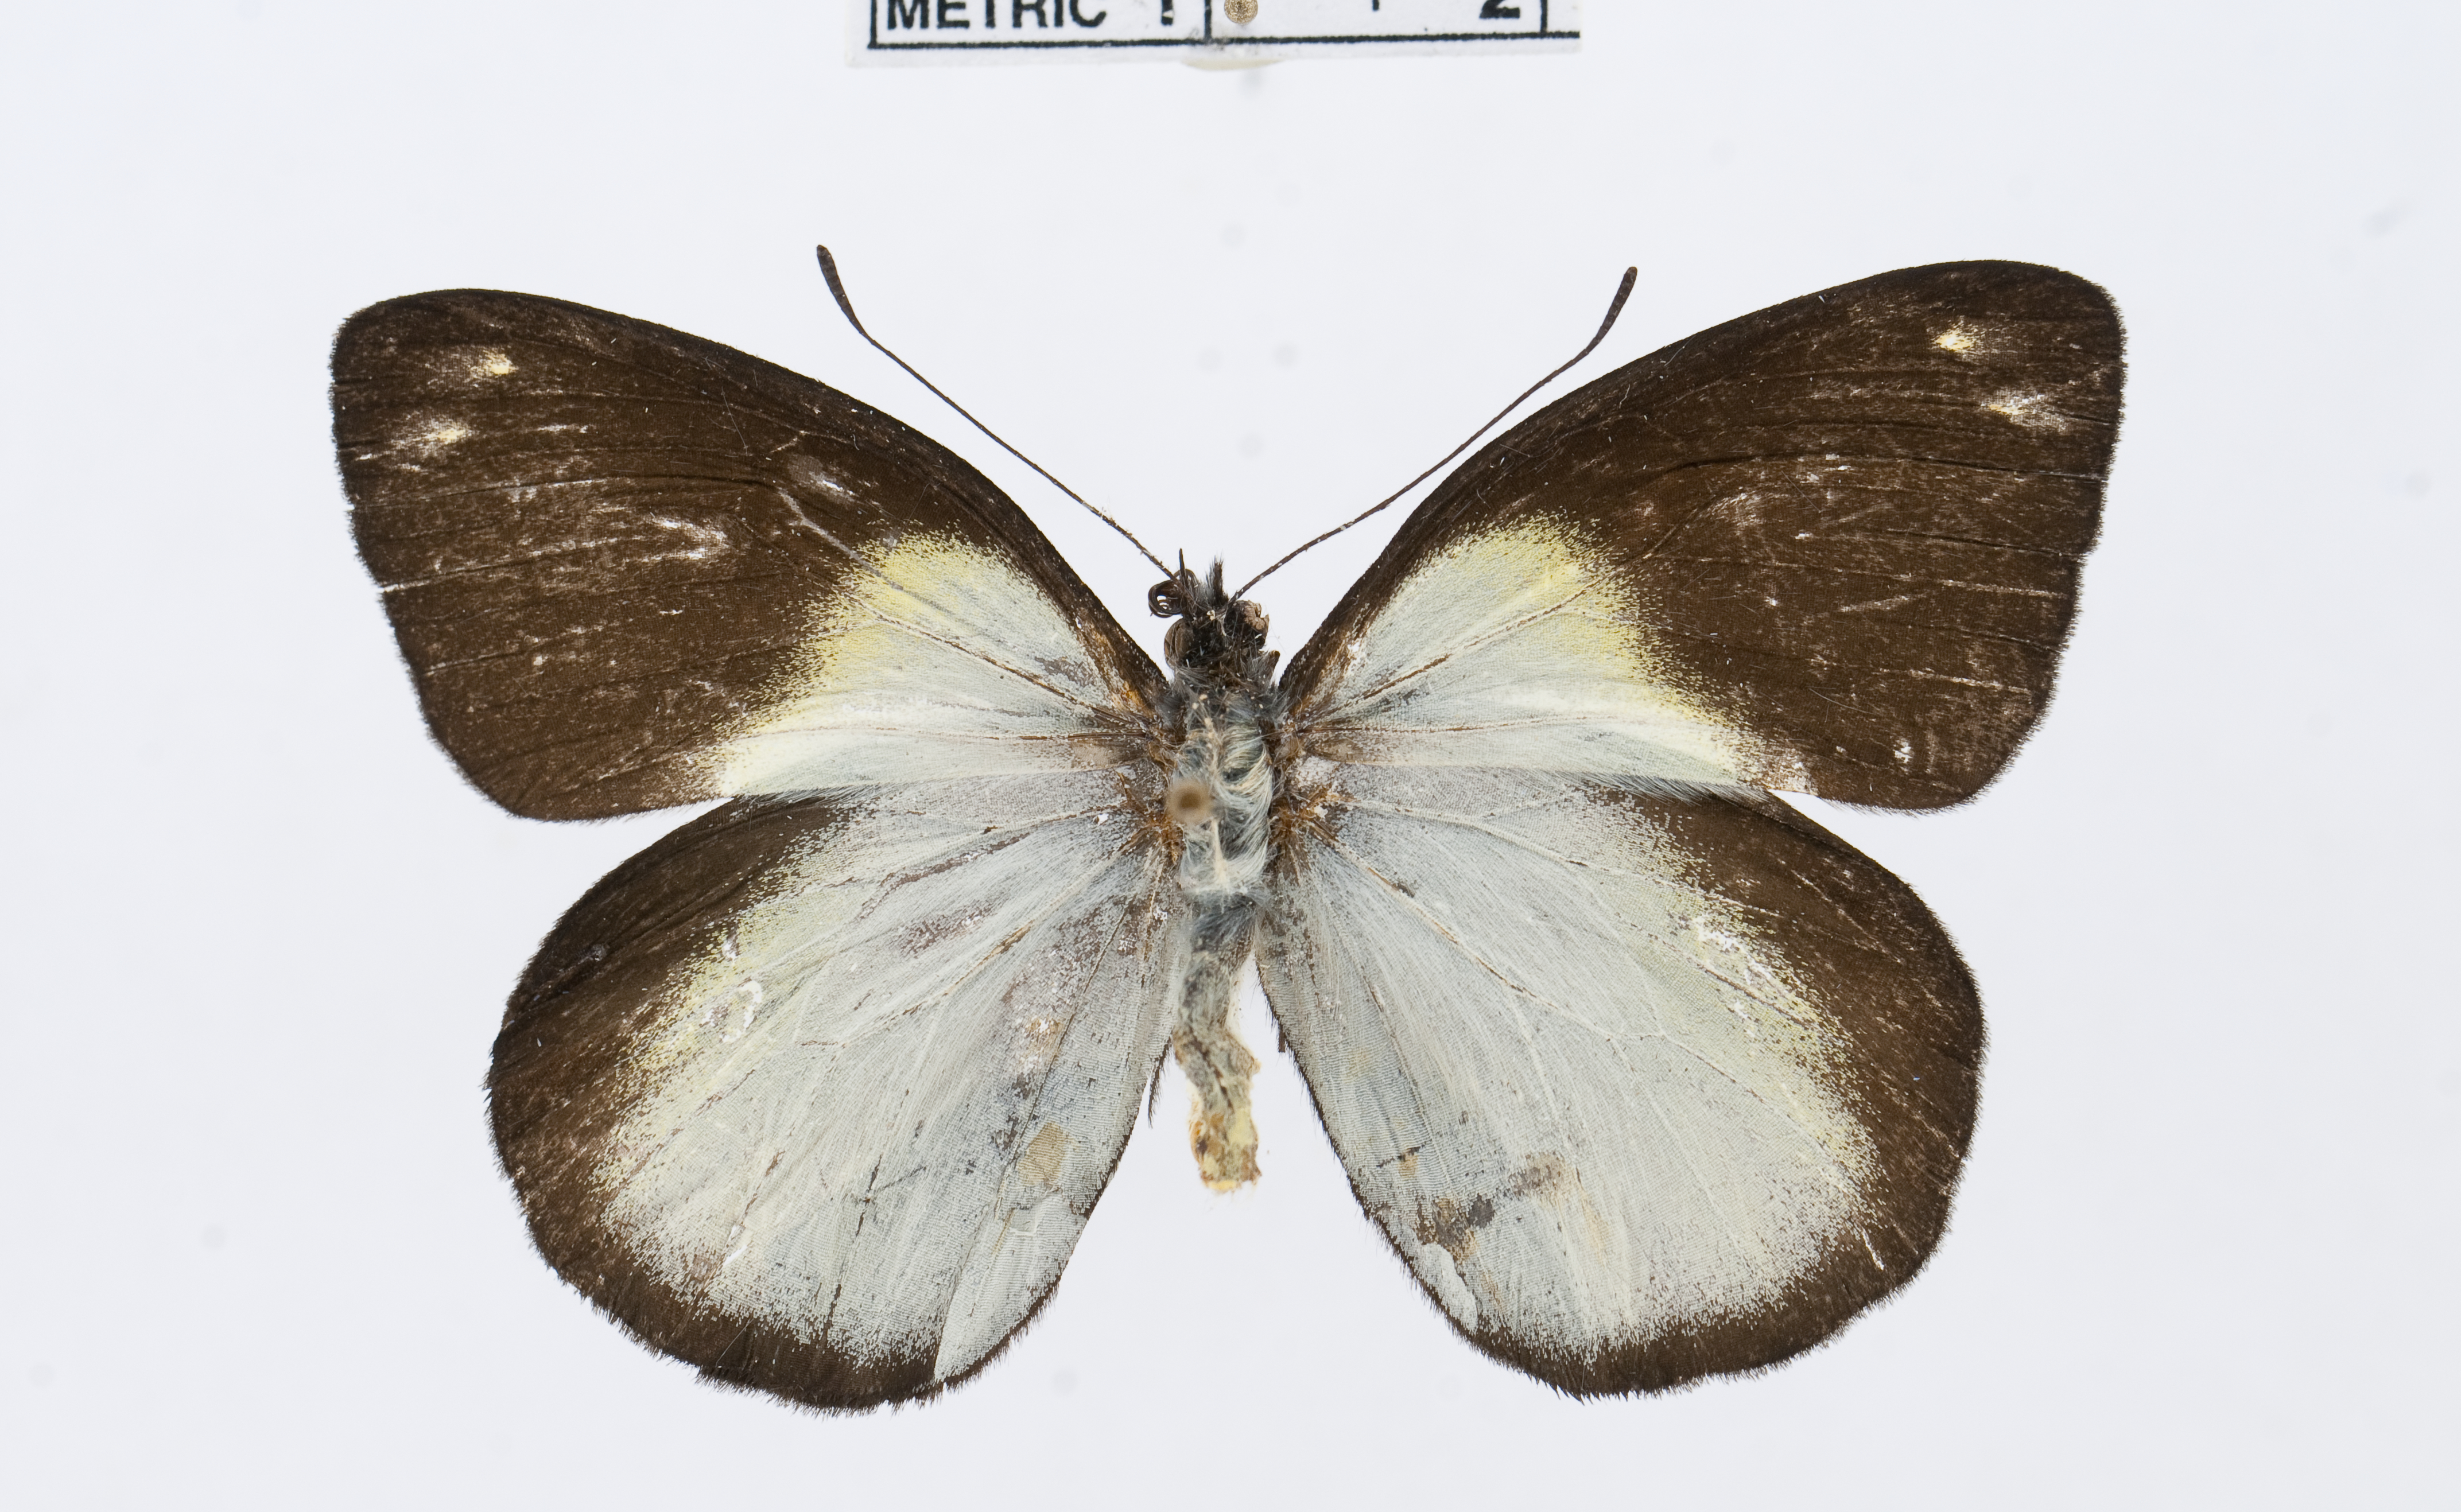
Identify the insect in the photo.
Delias nais
